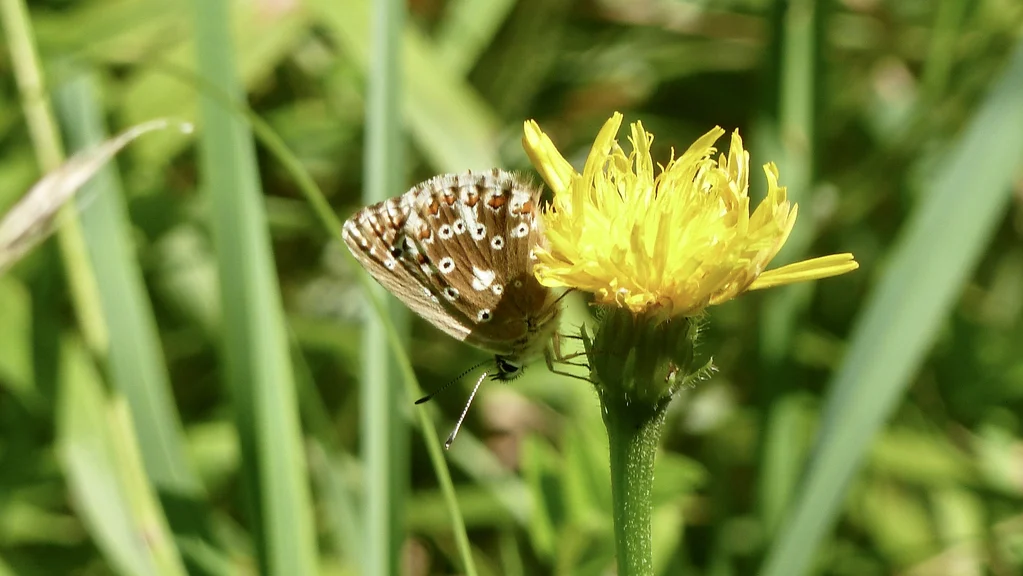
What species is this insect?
Lysandra coridon
